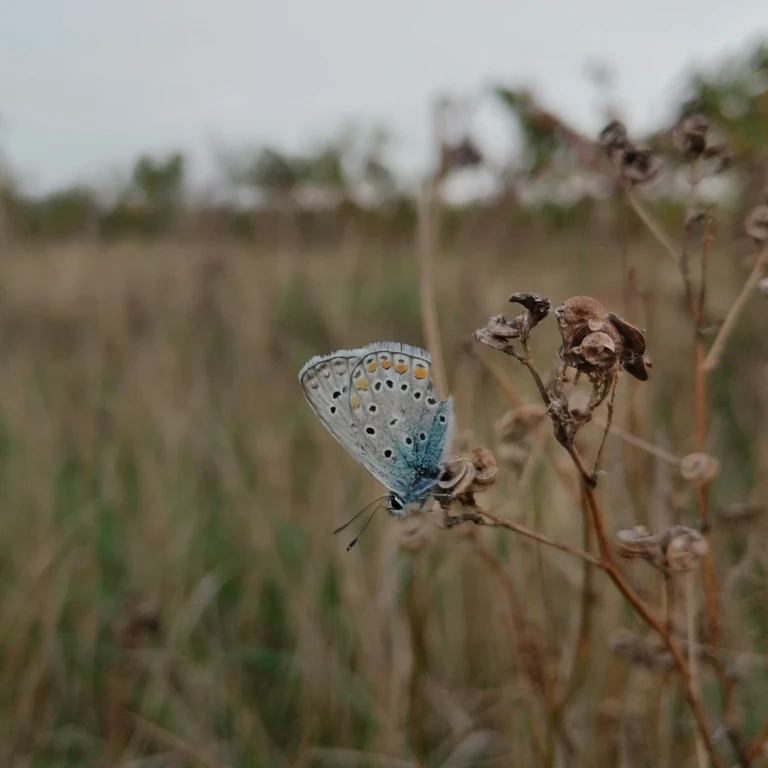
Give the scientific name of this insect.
Polyommatus icarus
